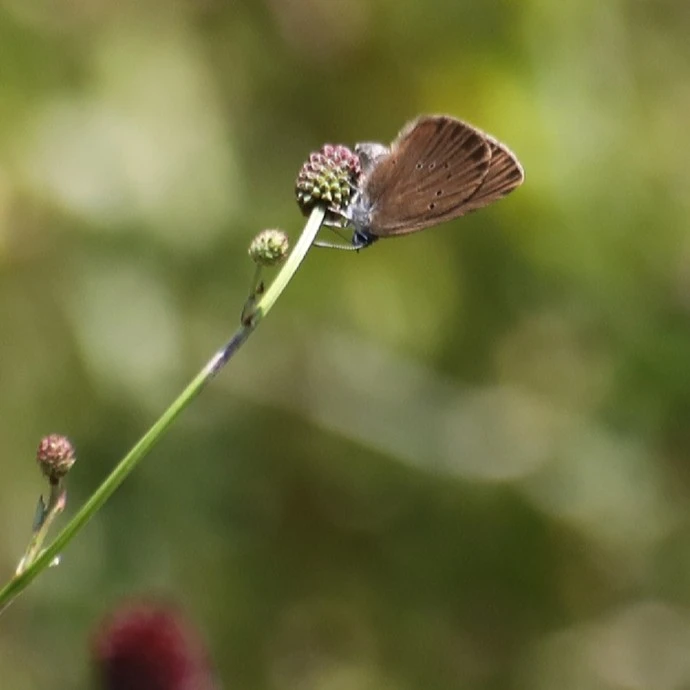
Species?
Phengaris nausithous (also Maculinea nausithous)
